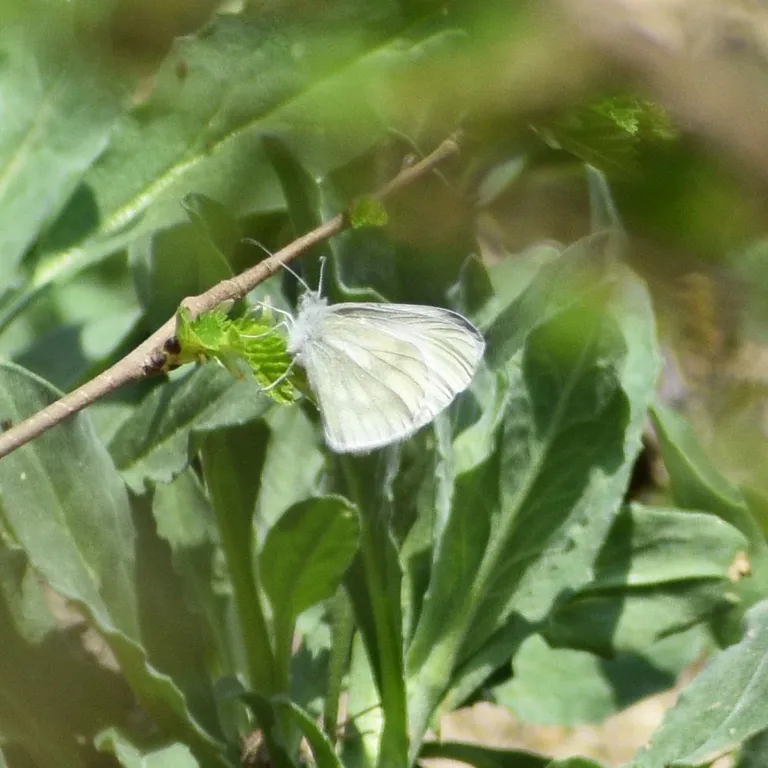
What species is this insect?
Leptidea sinapis/juvernica
